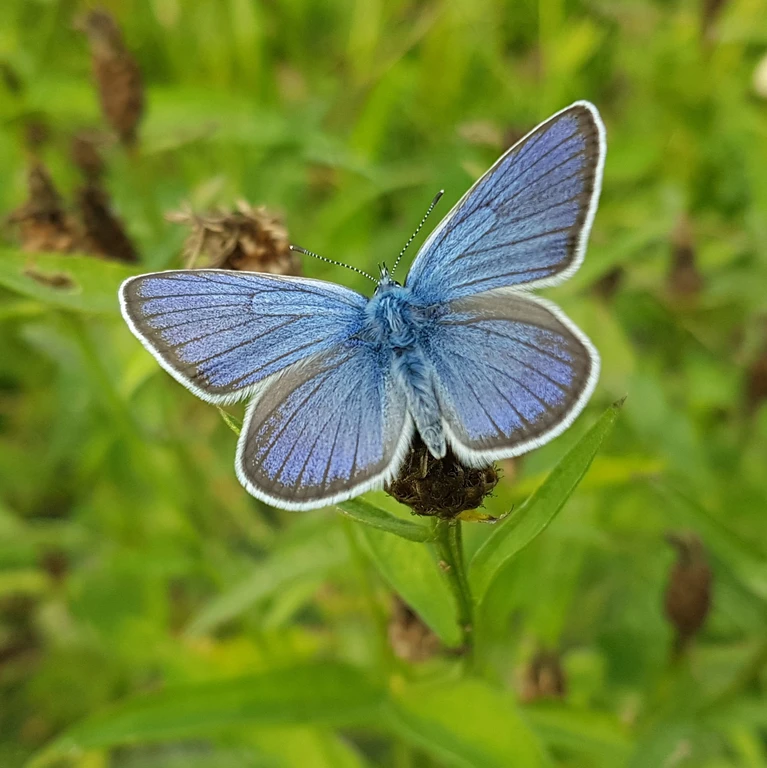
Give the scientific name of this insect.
Cyaniris semiargus
